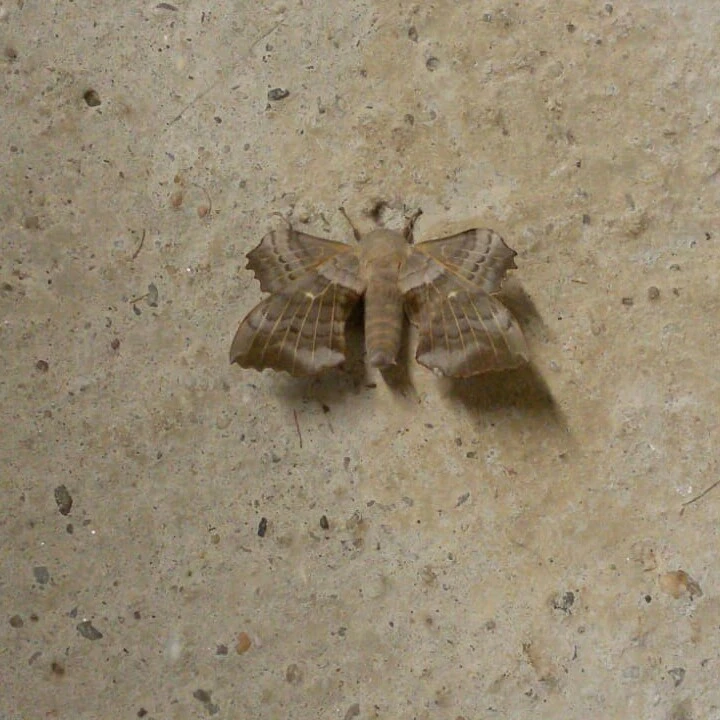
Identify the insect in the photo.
Laothoe populi
